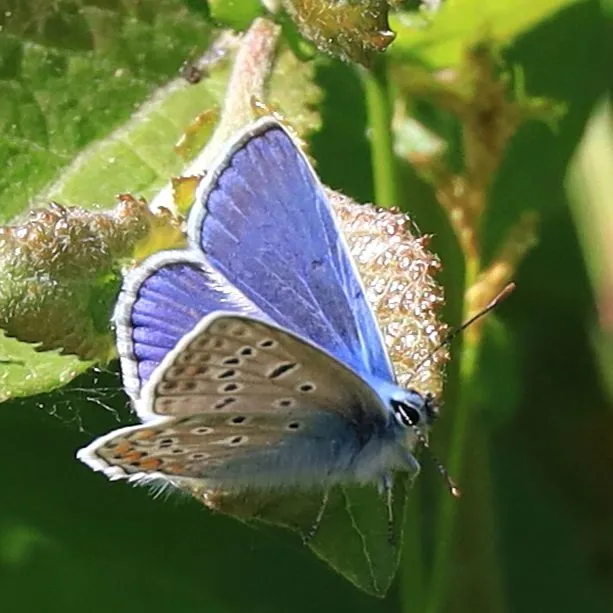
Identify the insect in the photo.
Polyommatus icarus
